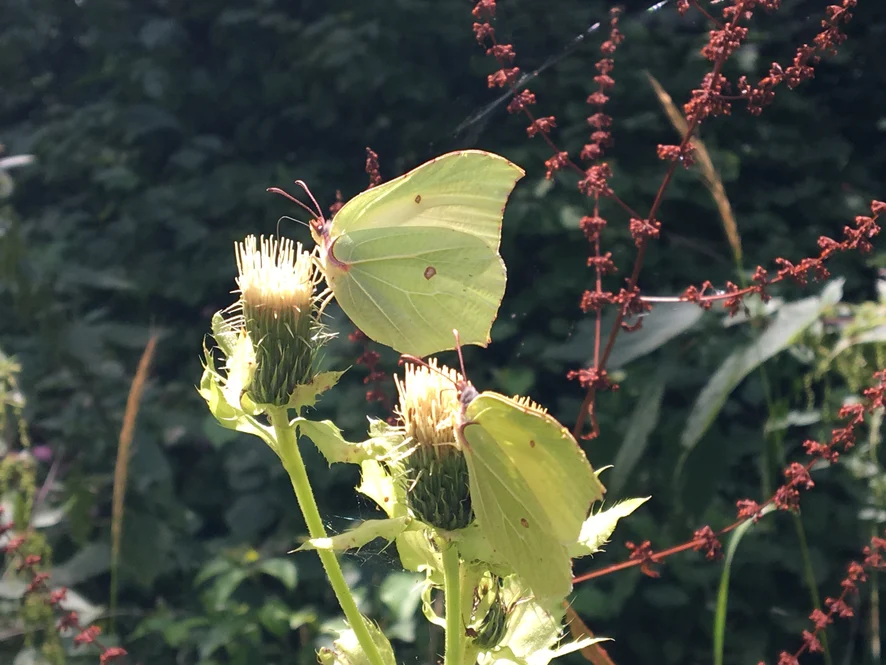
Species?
Gonepteryx rhamni
